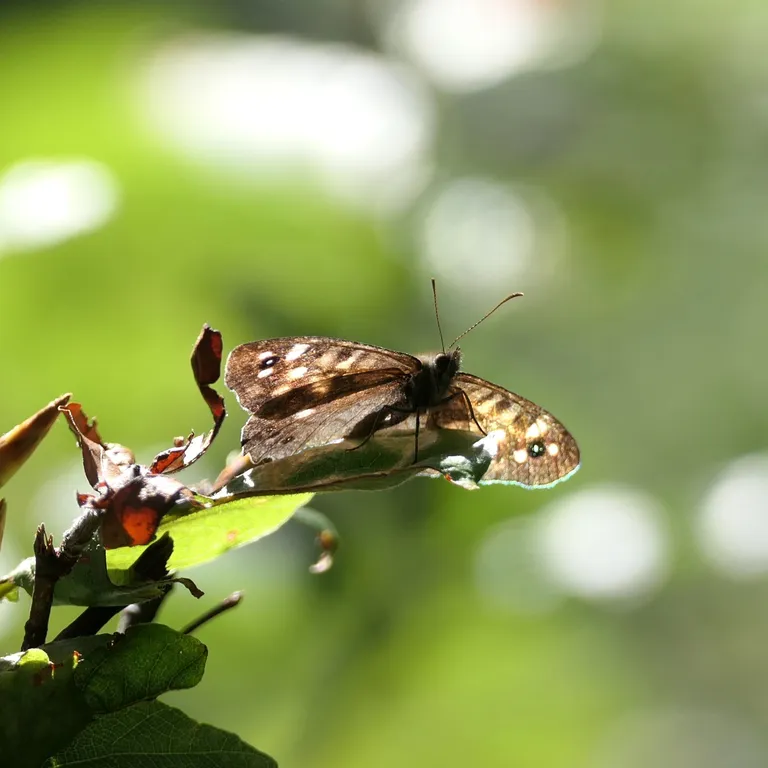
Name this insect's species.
Pararge aegeria
